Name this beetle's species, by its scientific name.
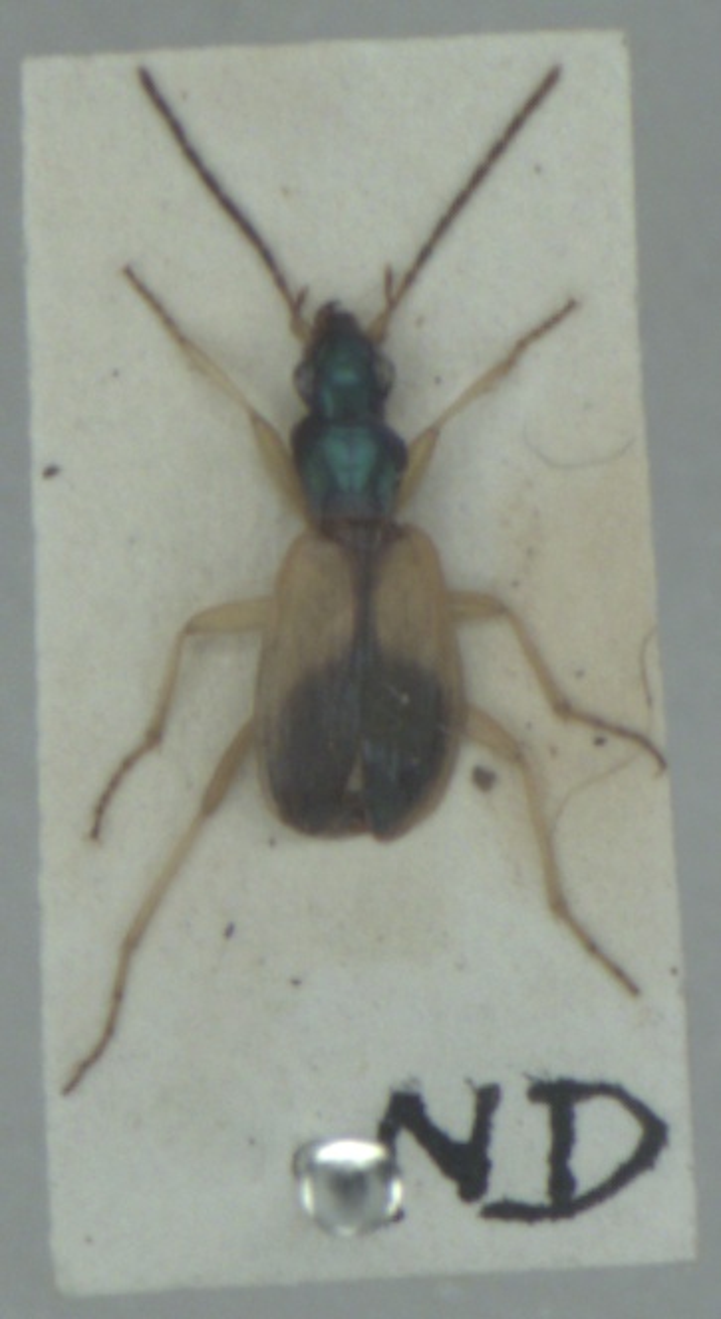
Anchomenus dorsalis
